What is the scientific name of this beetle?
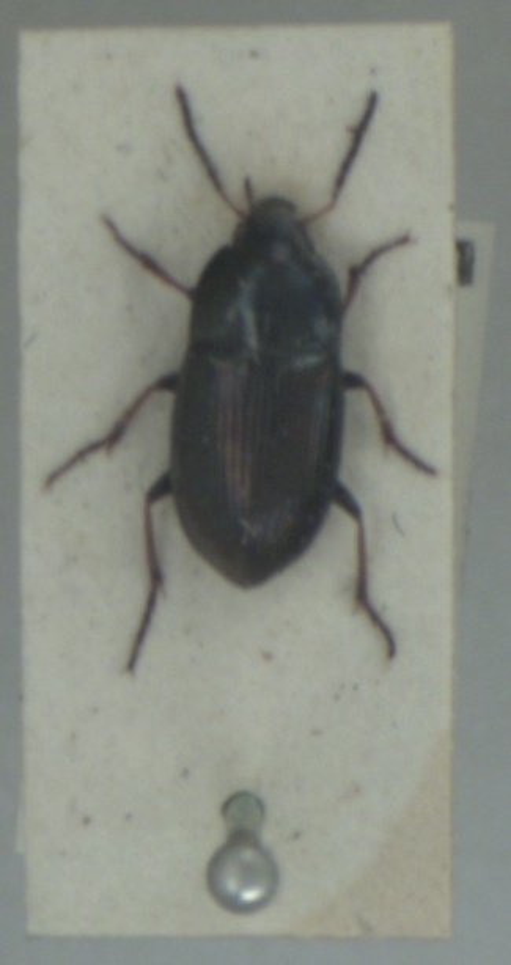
Amara plebeja
